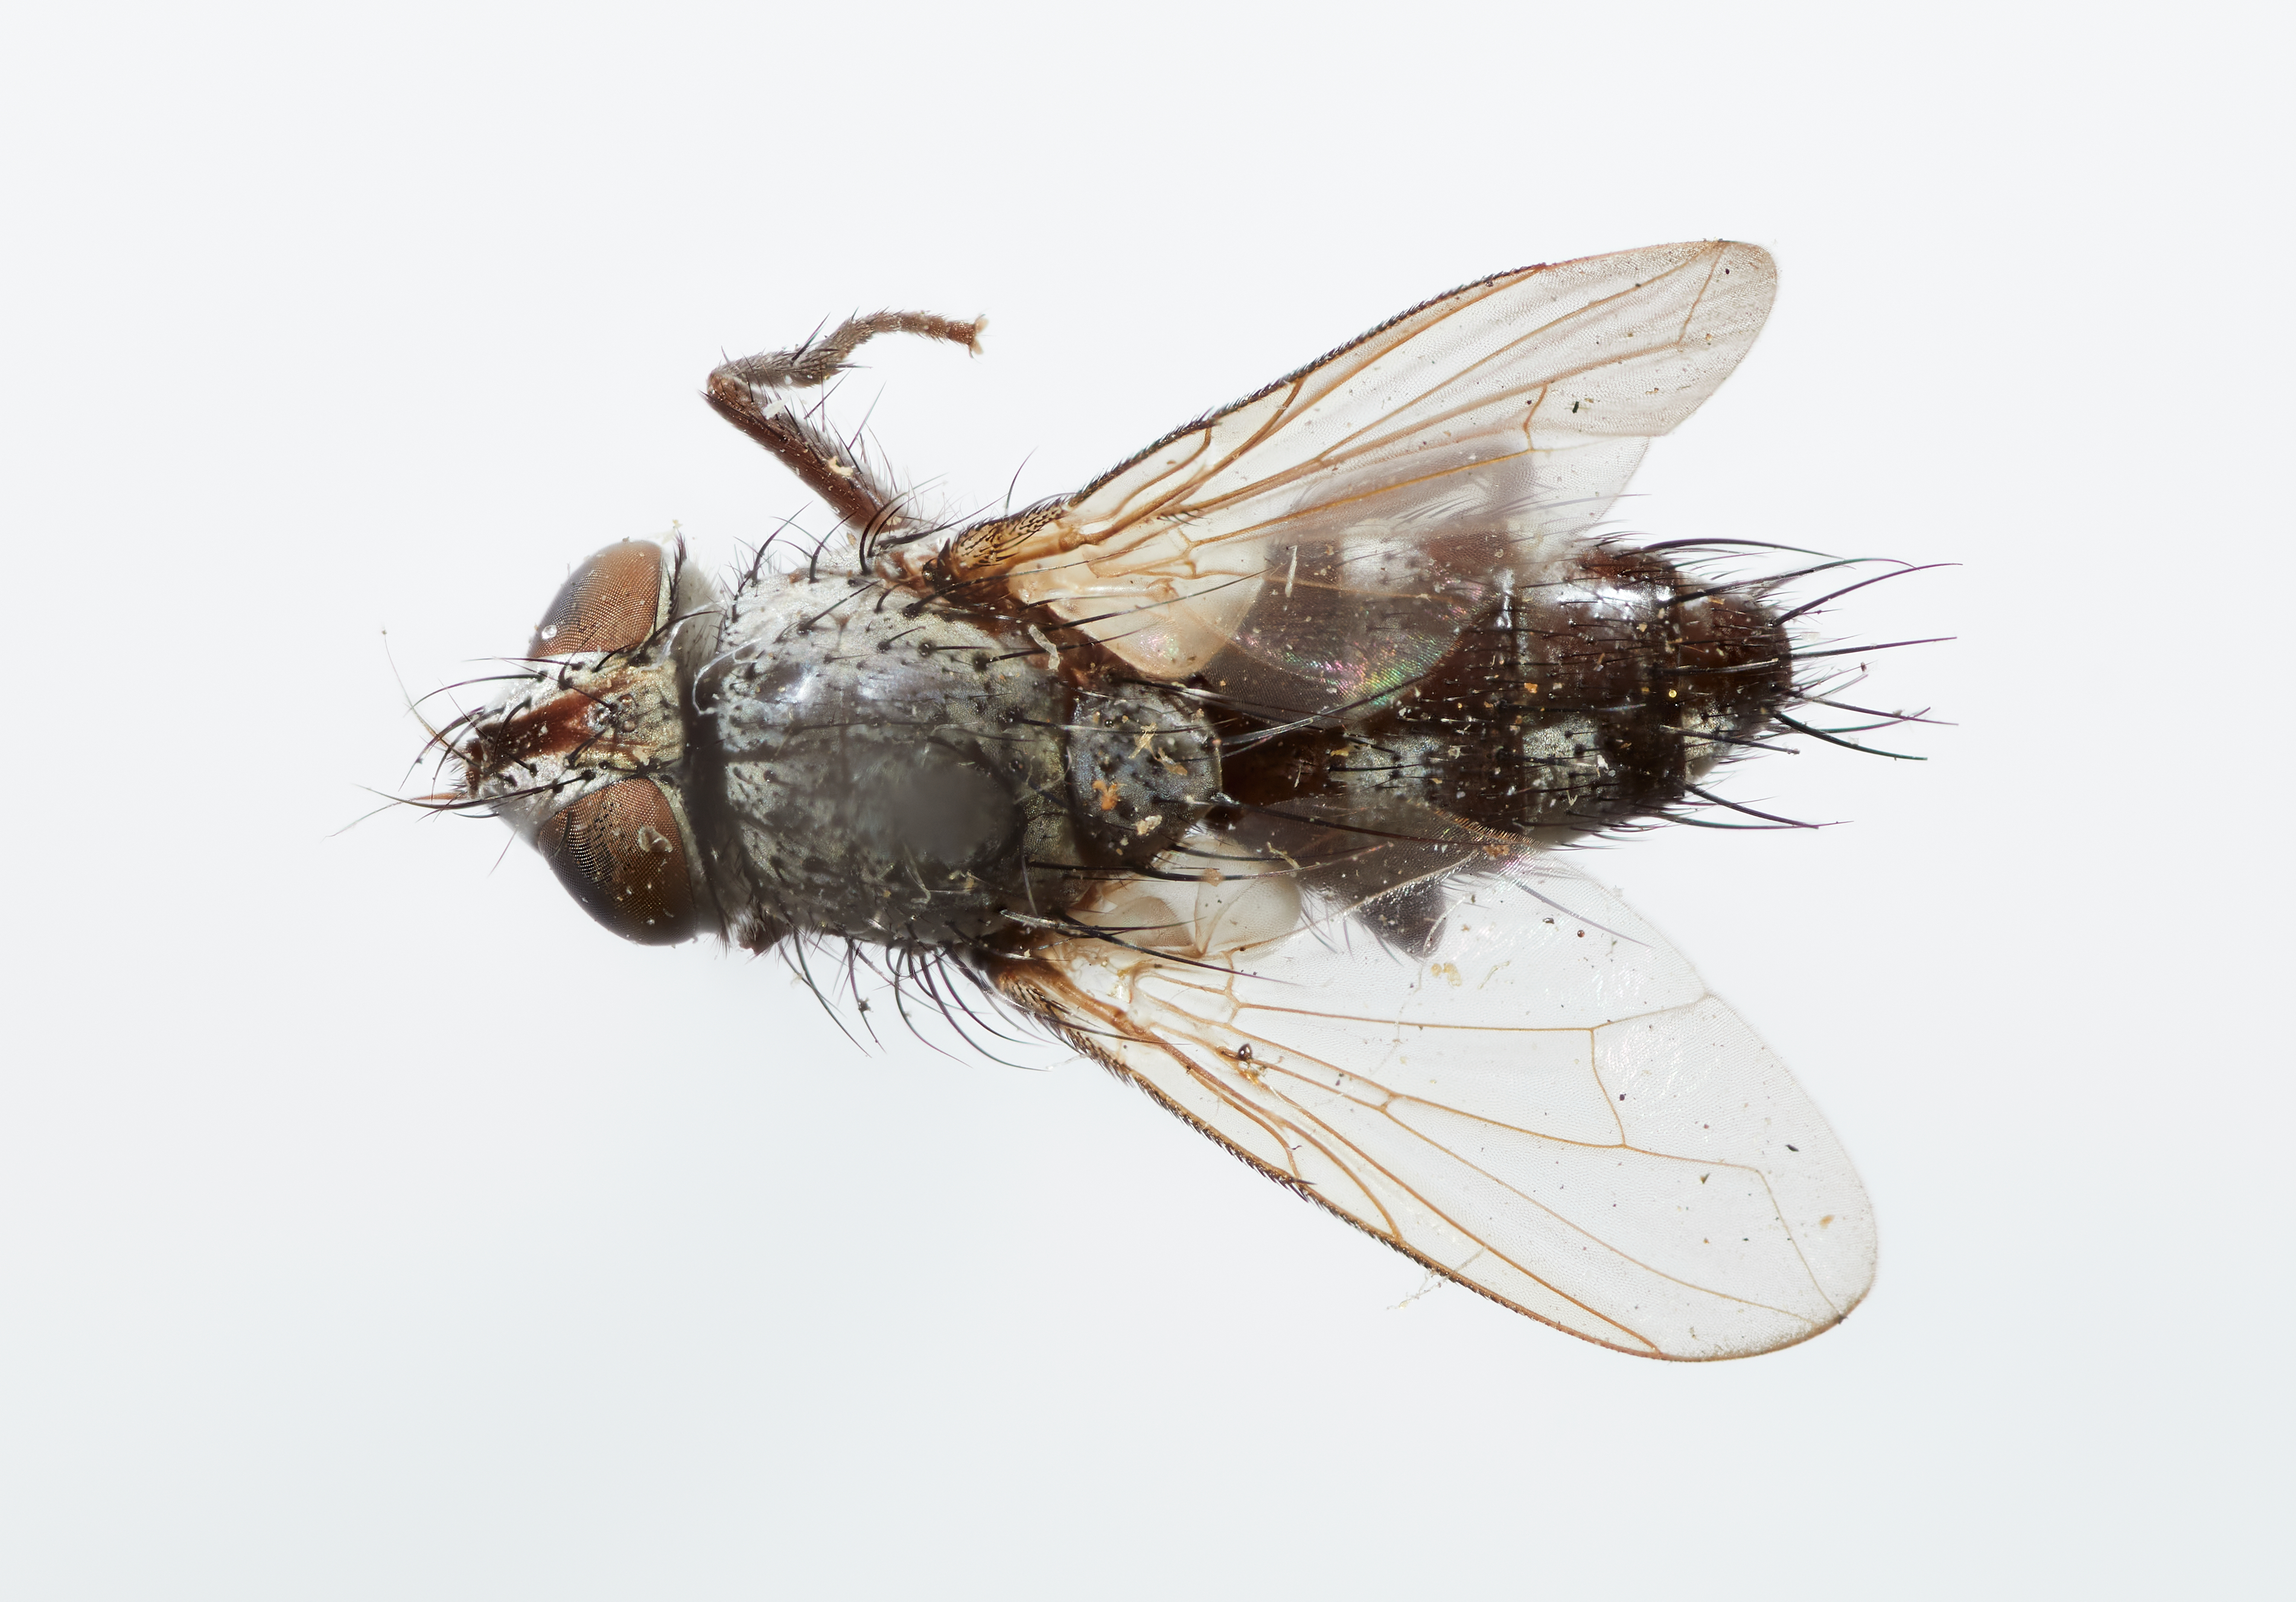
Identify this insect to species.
Schizocerophaga leibyi
